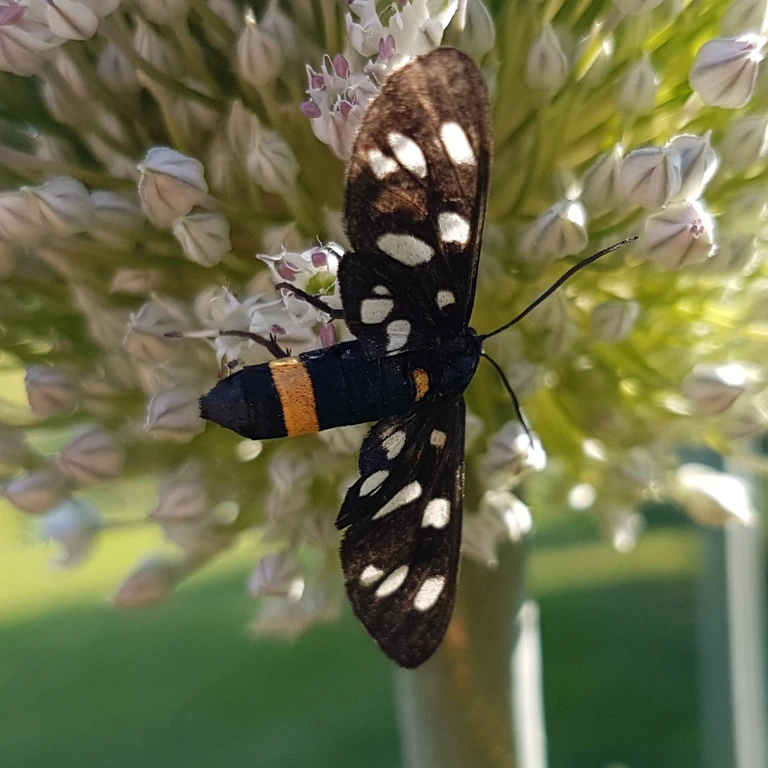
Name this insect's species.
Amata phegea
